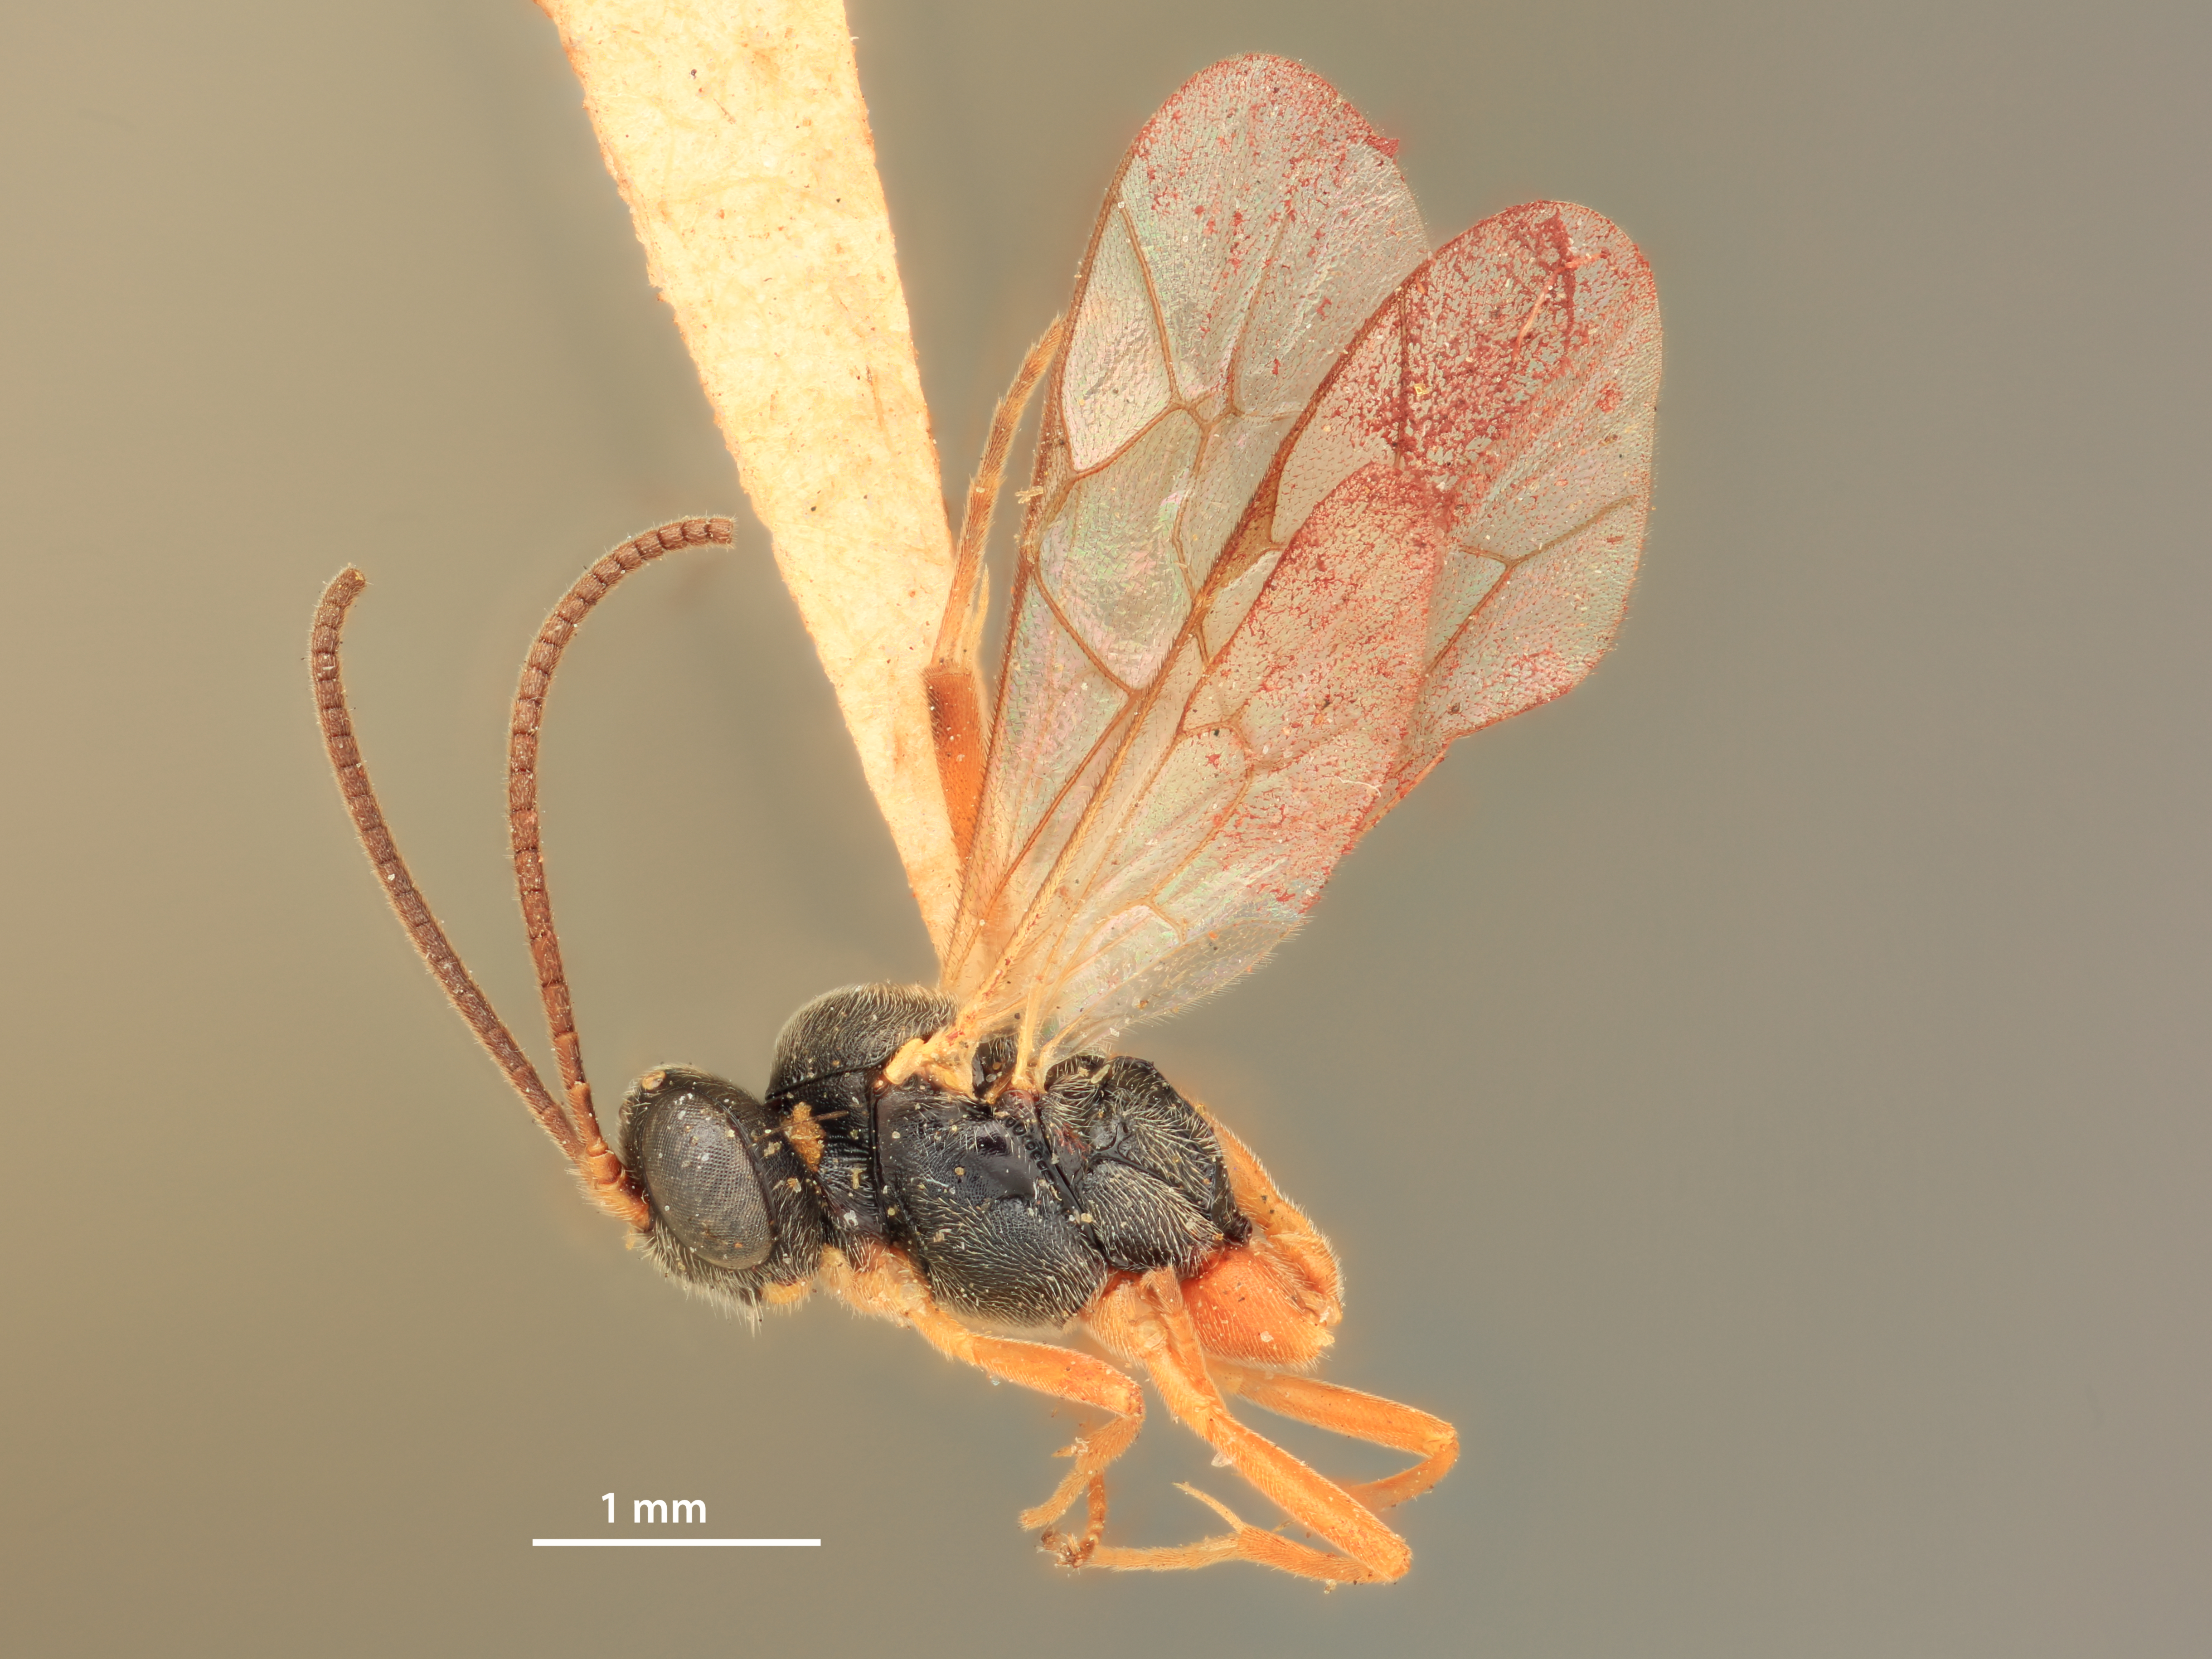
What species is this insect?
Campoplex grossulariflorae
